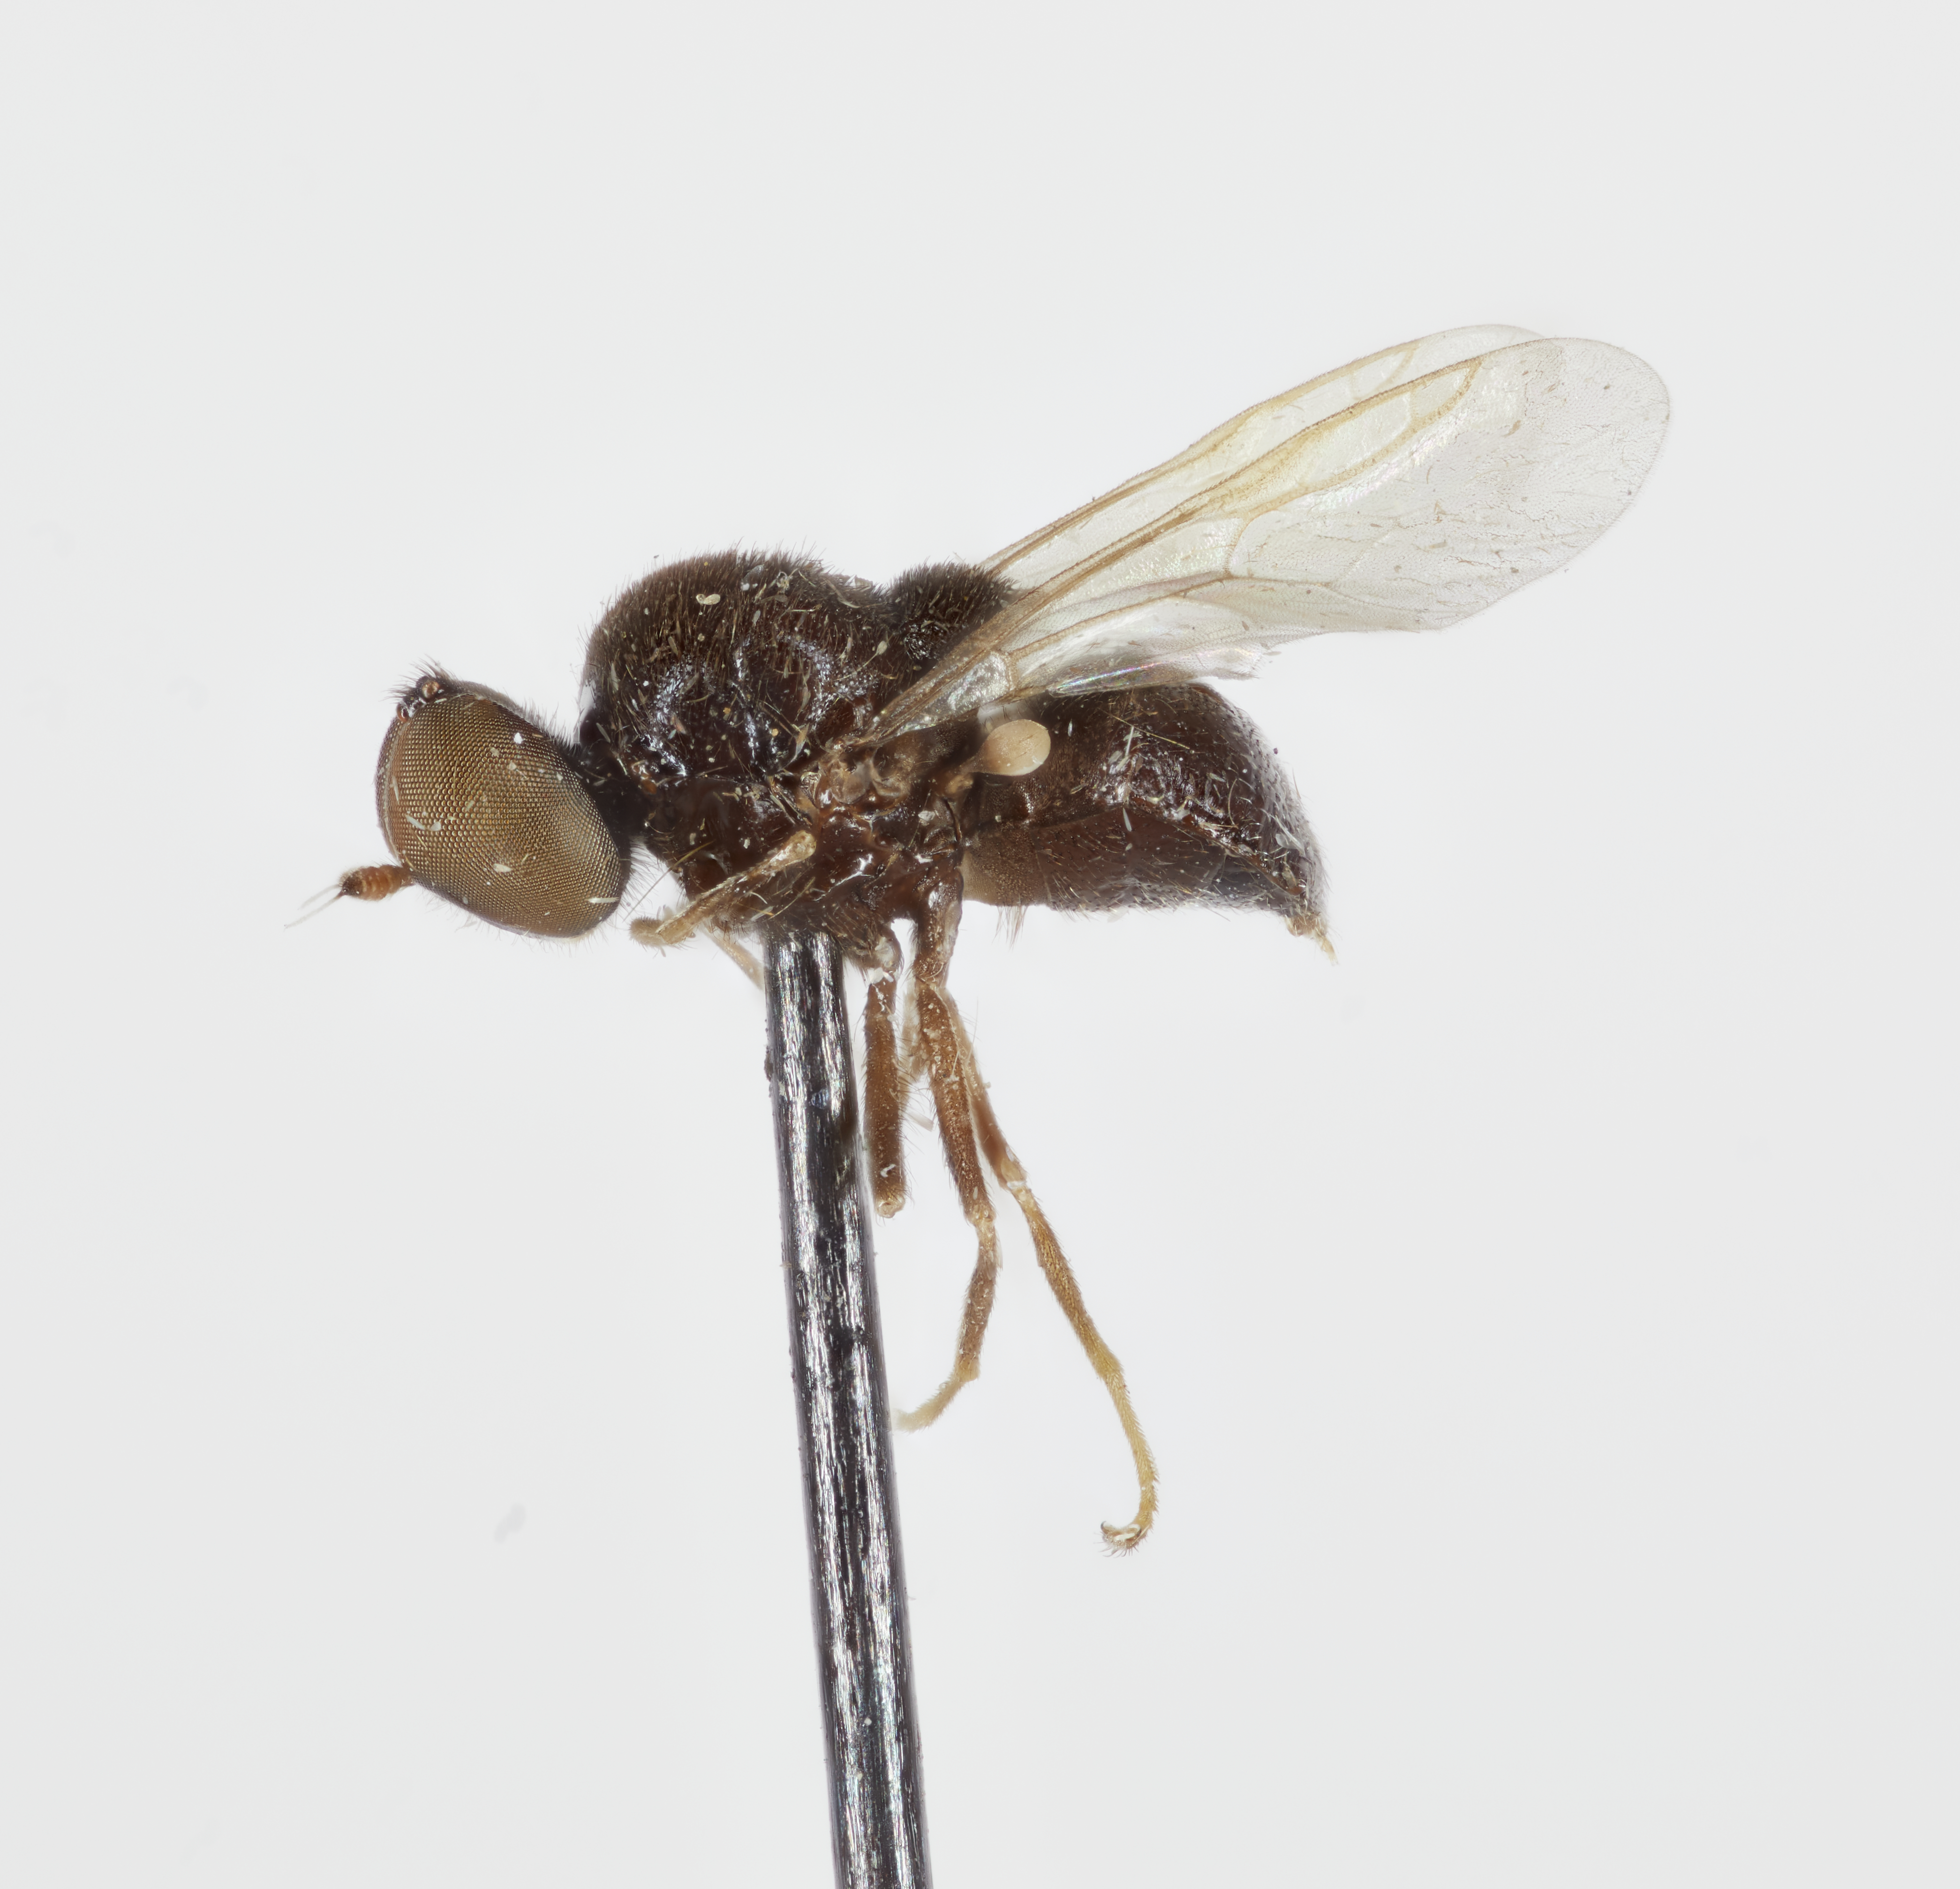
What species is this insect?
Johnsonomyia aldrichi
